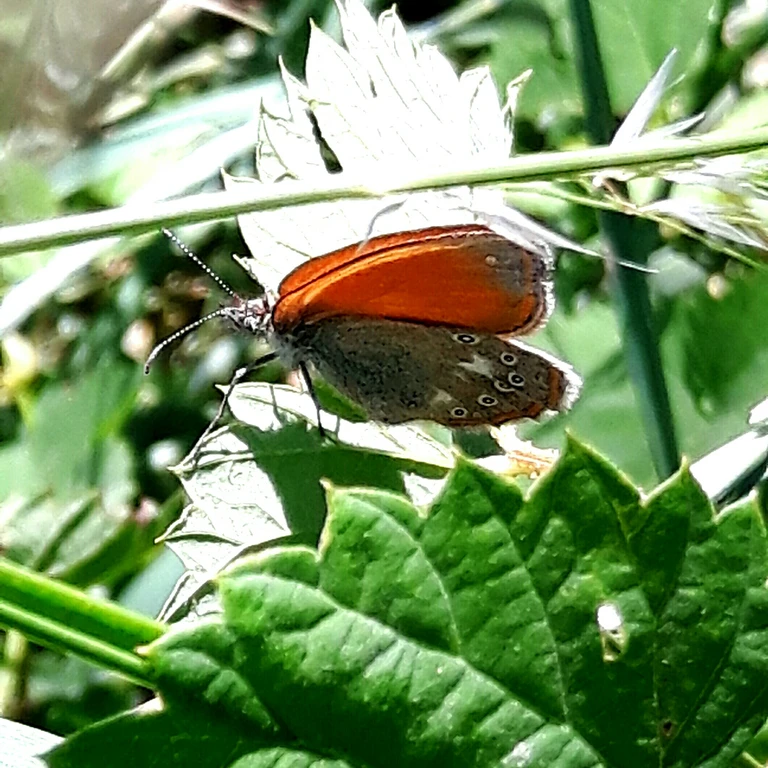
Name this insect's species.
Coenonympha glycerion (also Coenonympha iphis)
